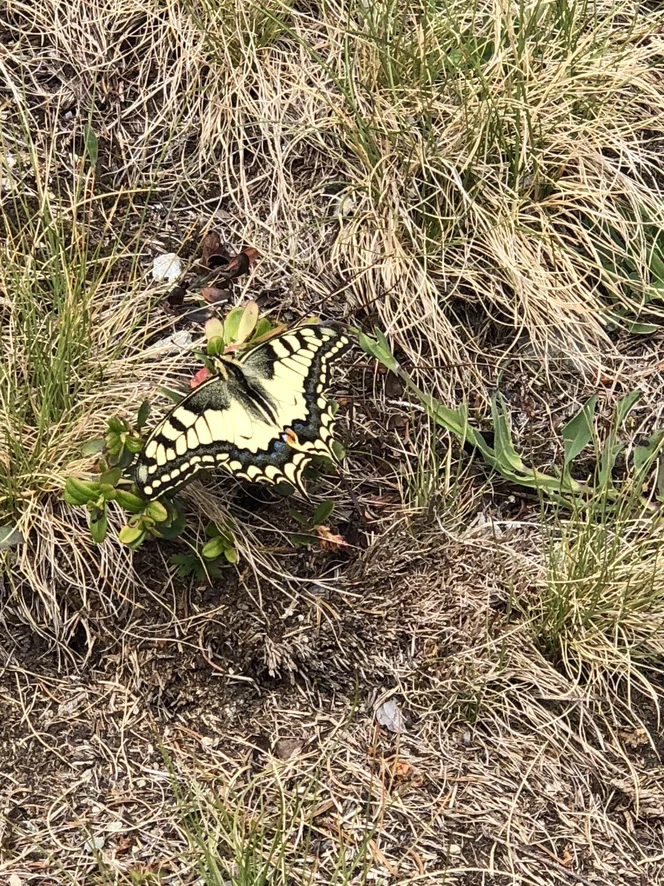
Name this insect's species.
Papilio machaon
